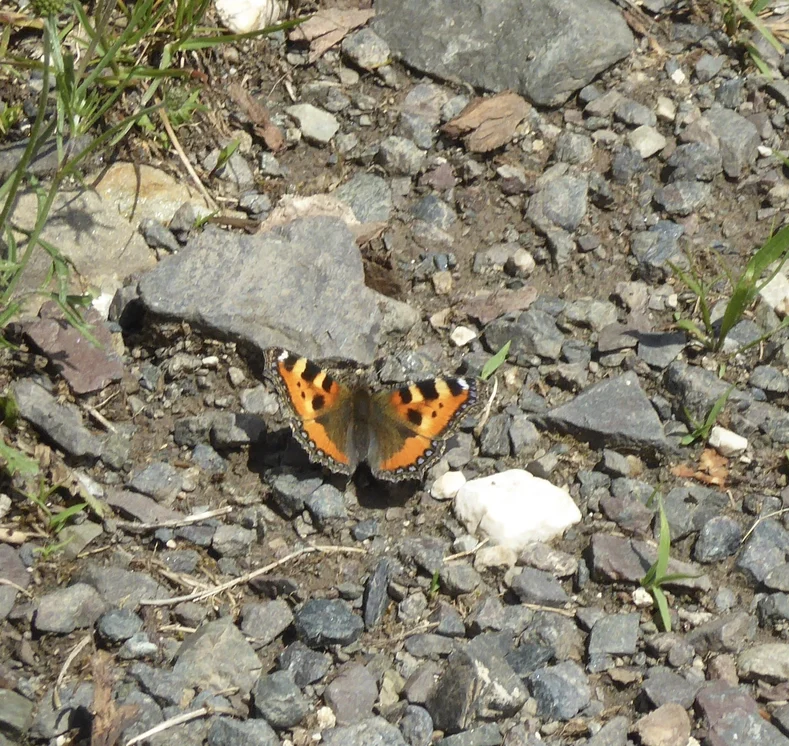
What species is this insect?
Aglais urticae
